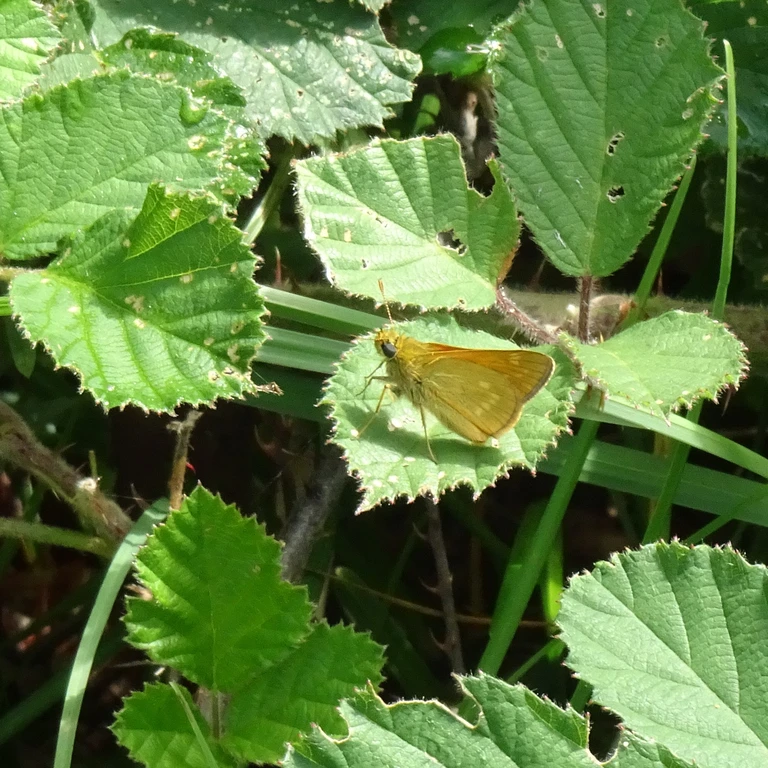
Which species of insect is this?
Ochlodes sylvanus (also Ochlodes venata)
